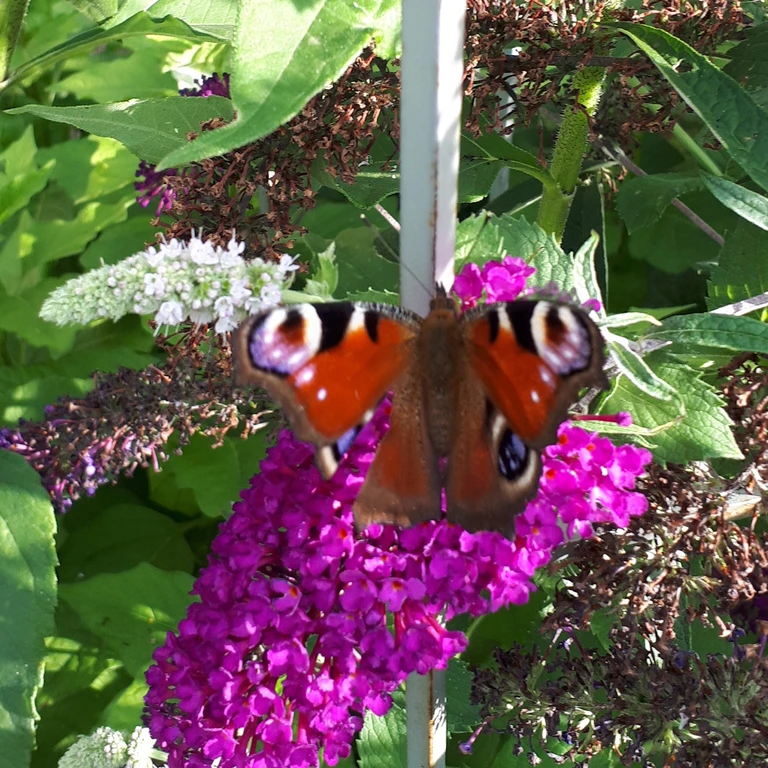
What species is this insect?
Aglais io
